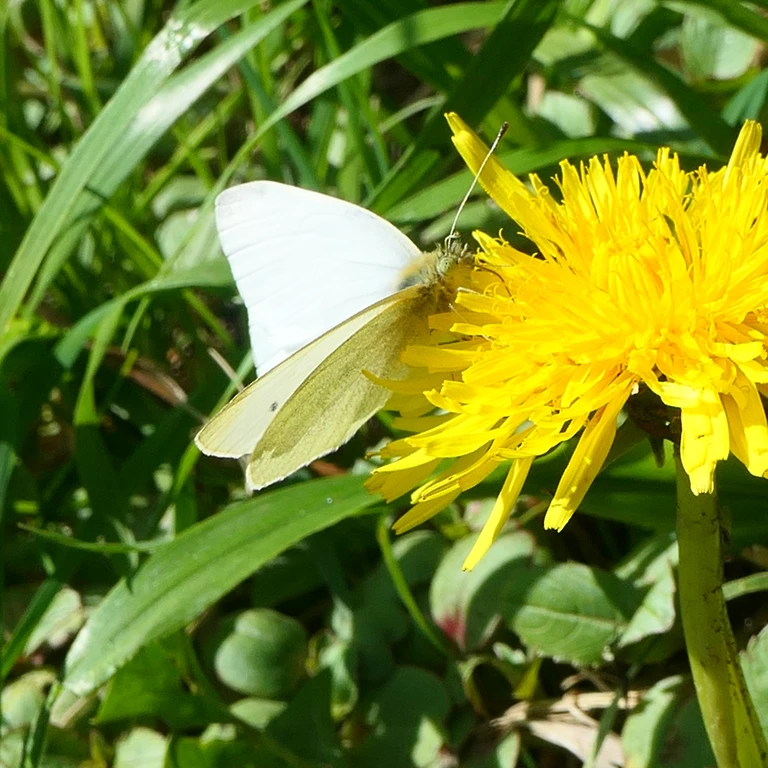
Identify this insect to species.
Pieris rapae
